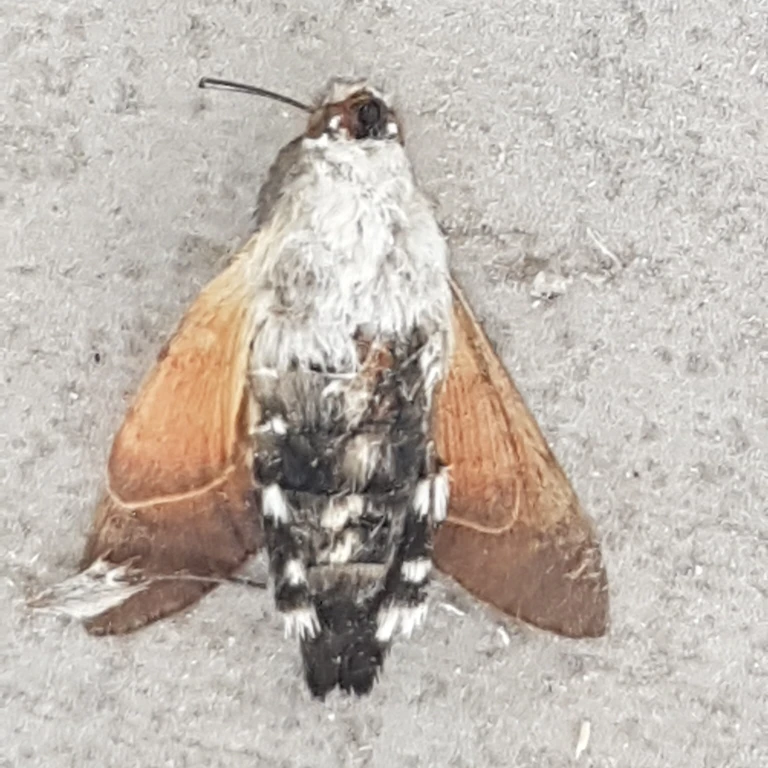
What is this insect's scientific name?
Macroglossum stellatarum
